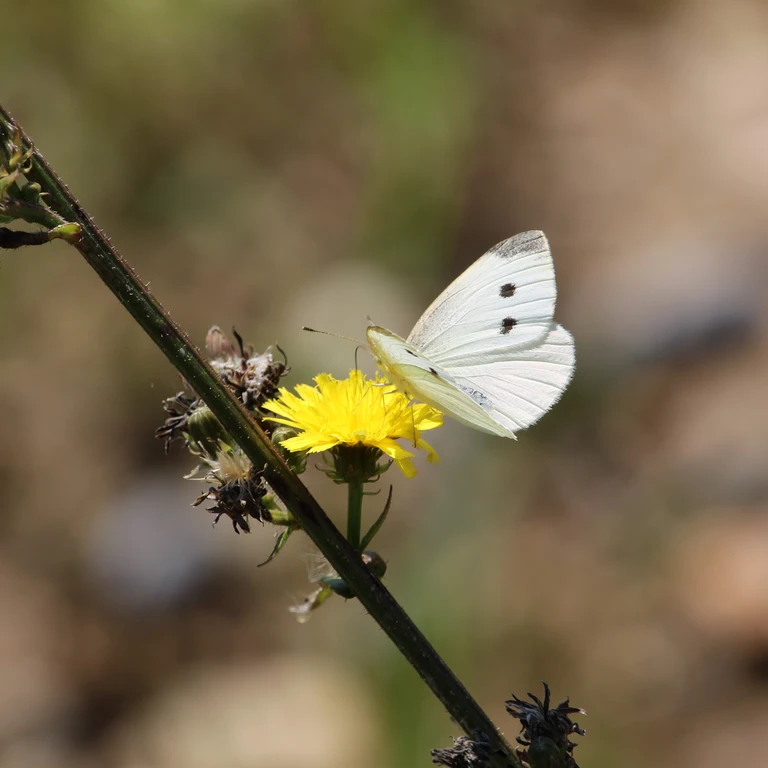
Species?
Pieris rapae
